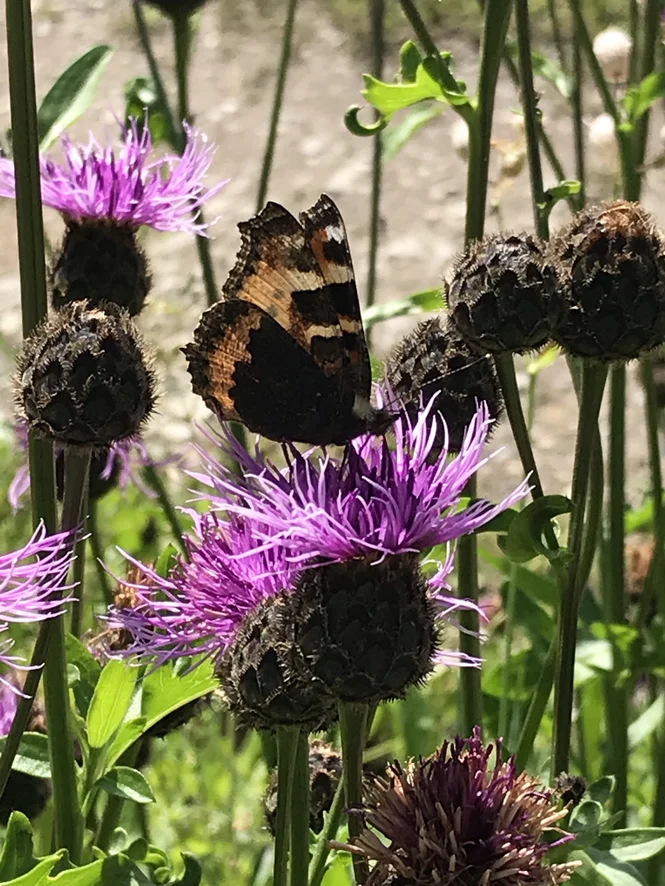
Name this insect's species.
Aglais urticae
